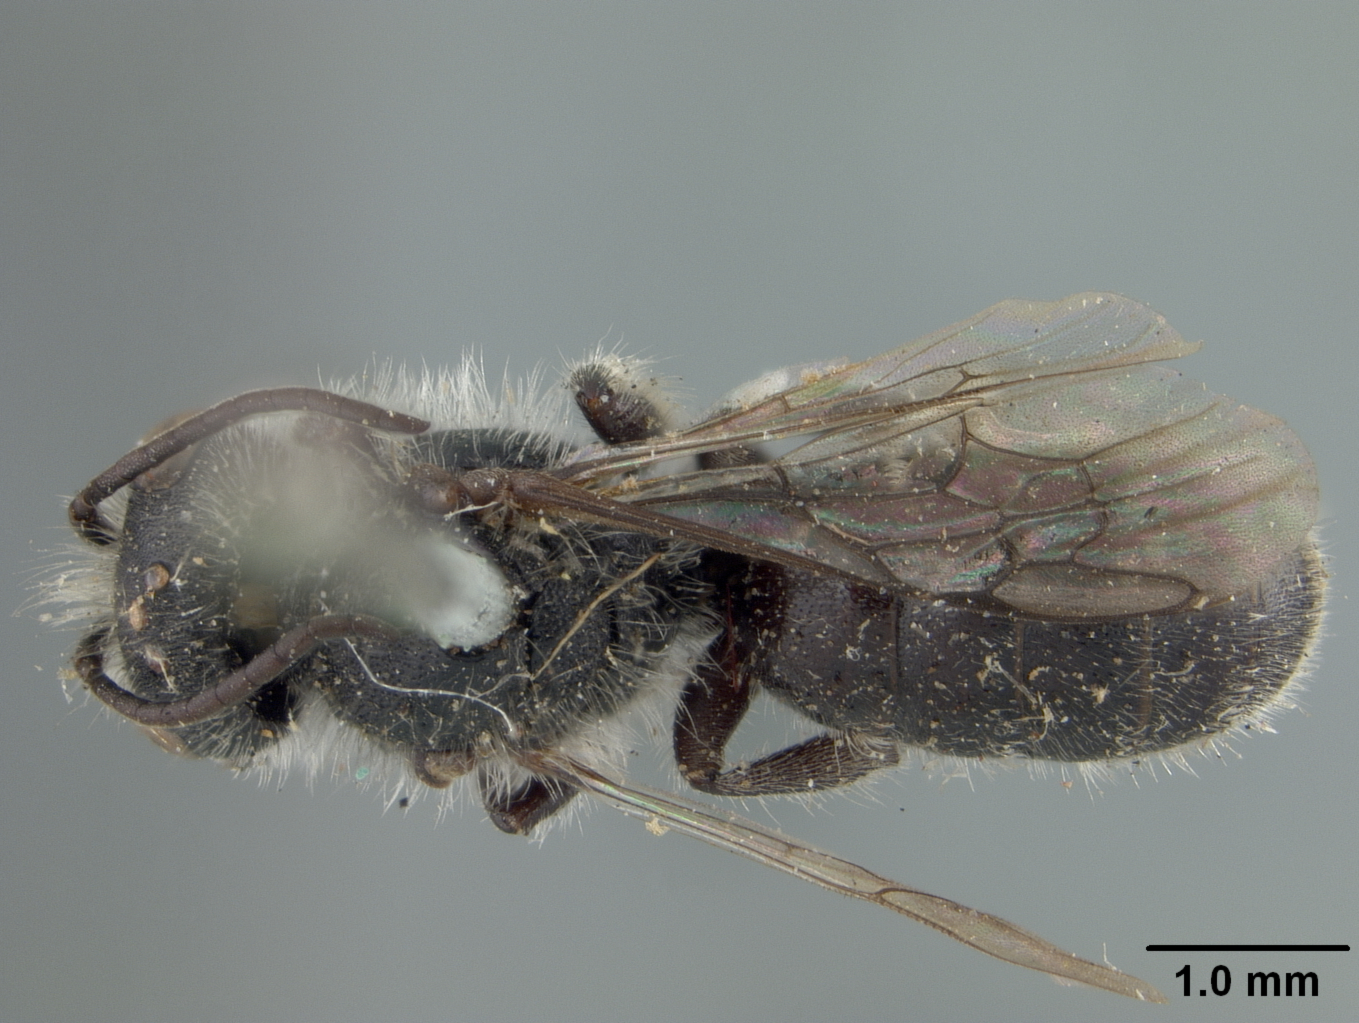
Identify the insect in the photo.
Robertsonella gleasoni
